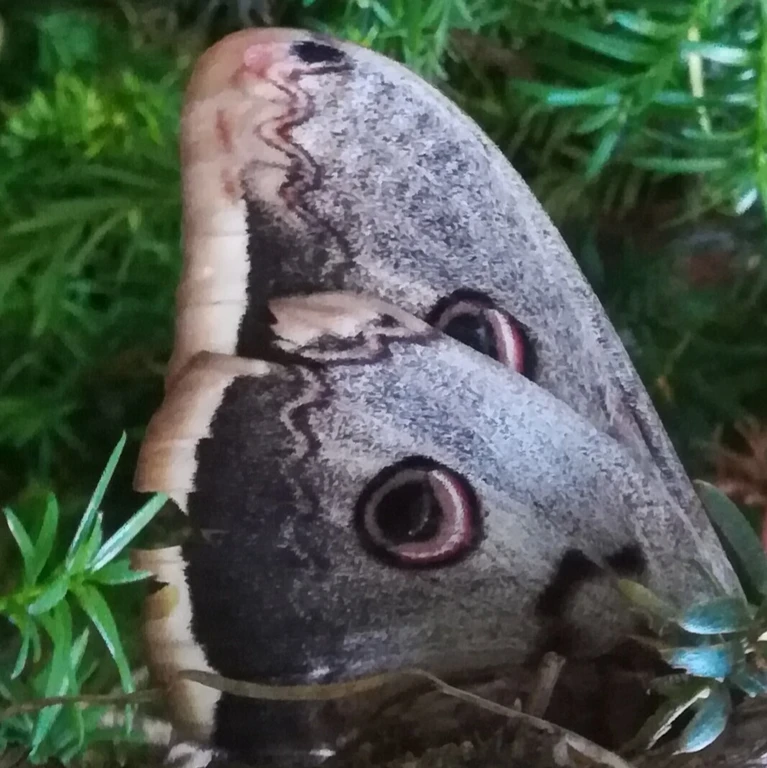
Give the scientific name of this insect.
Saturnia pyri
